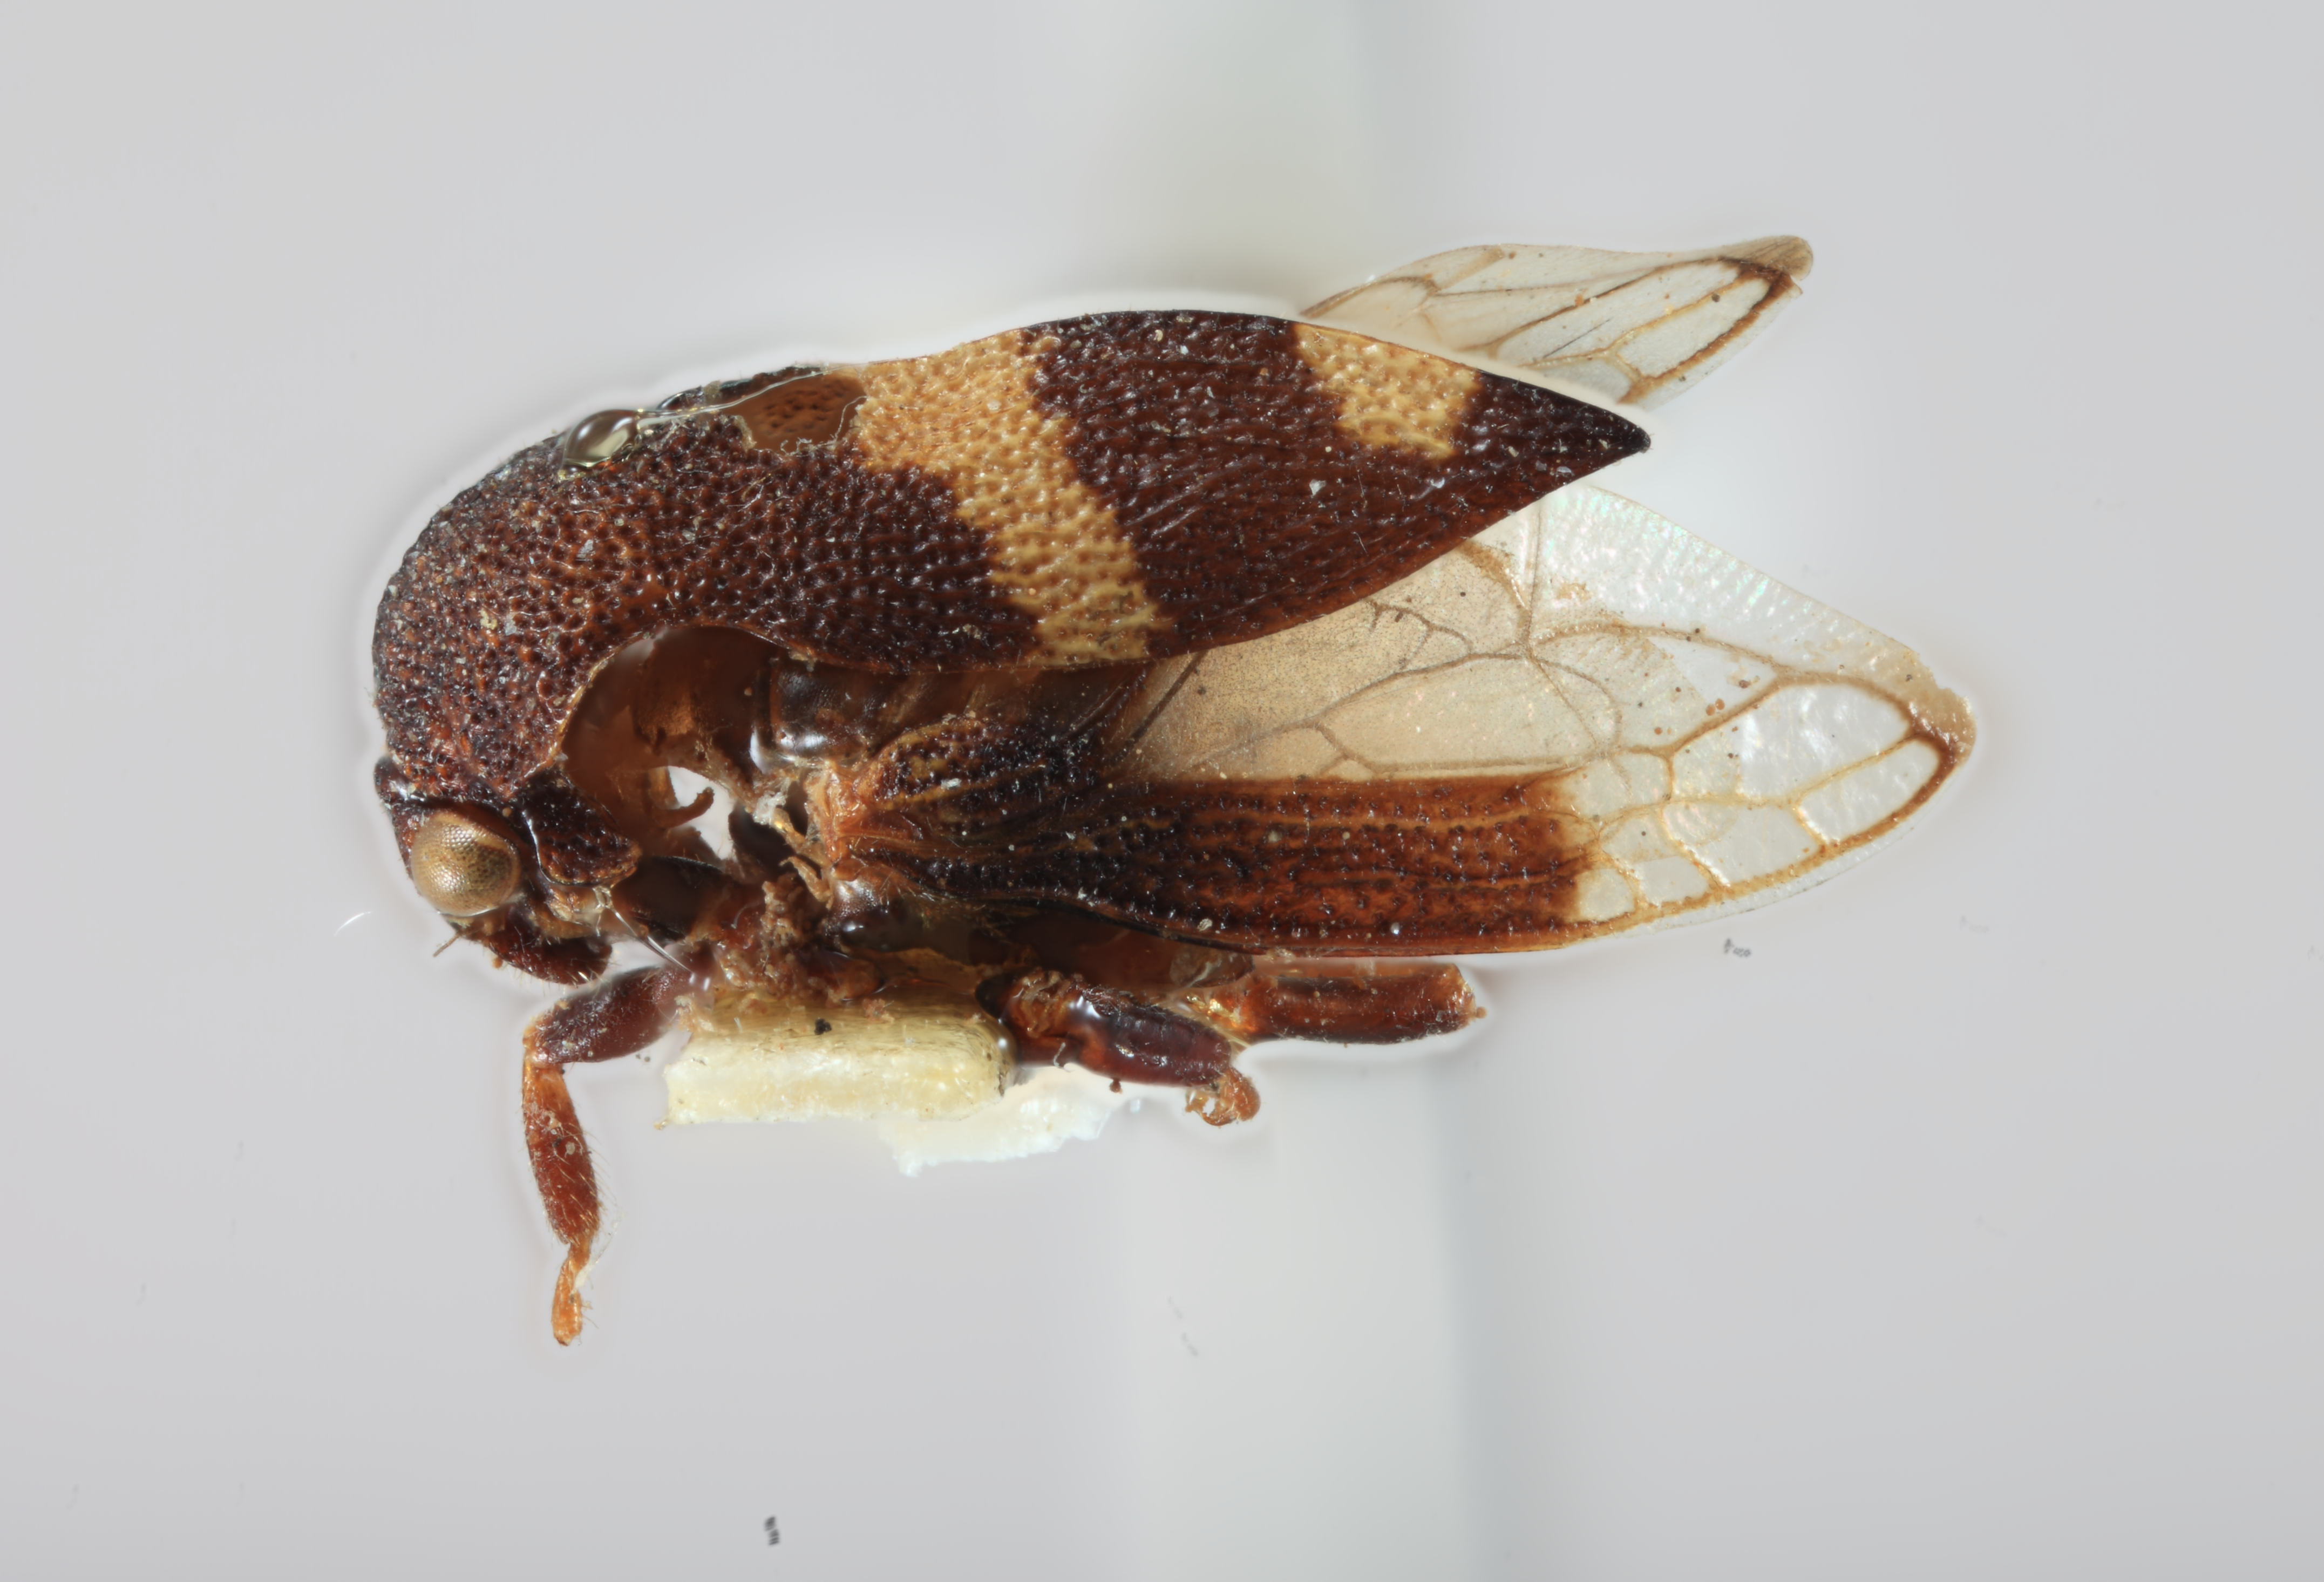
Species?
Aphetea bicolor
